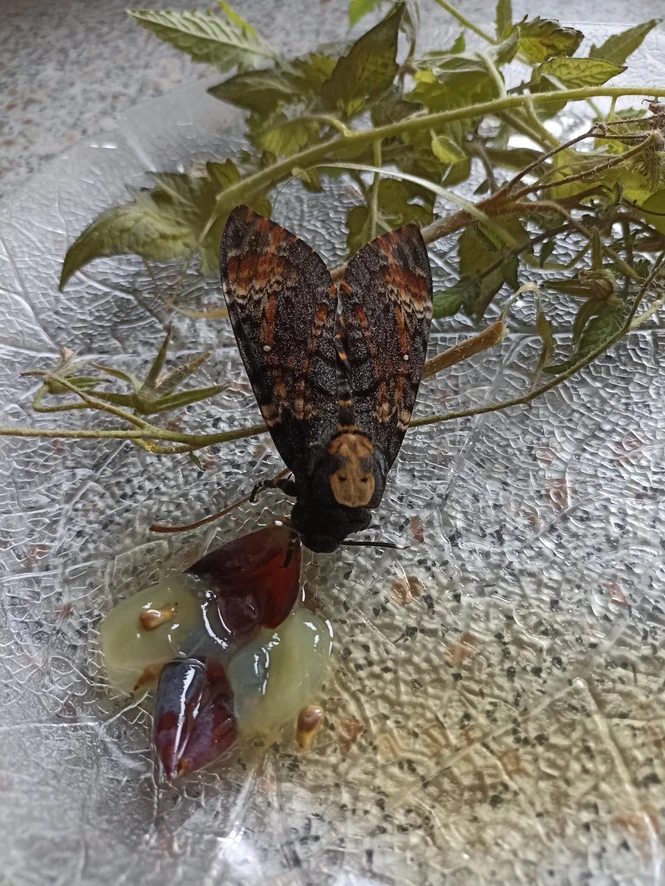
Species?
Acherontia atropos
